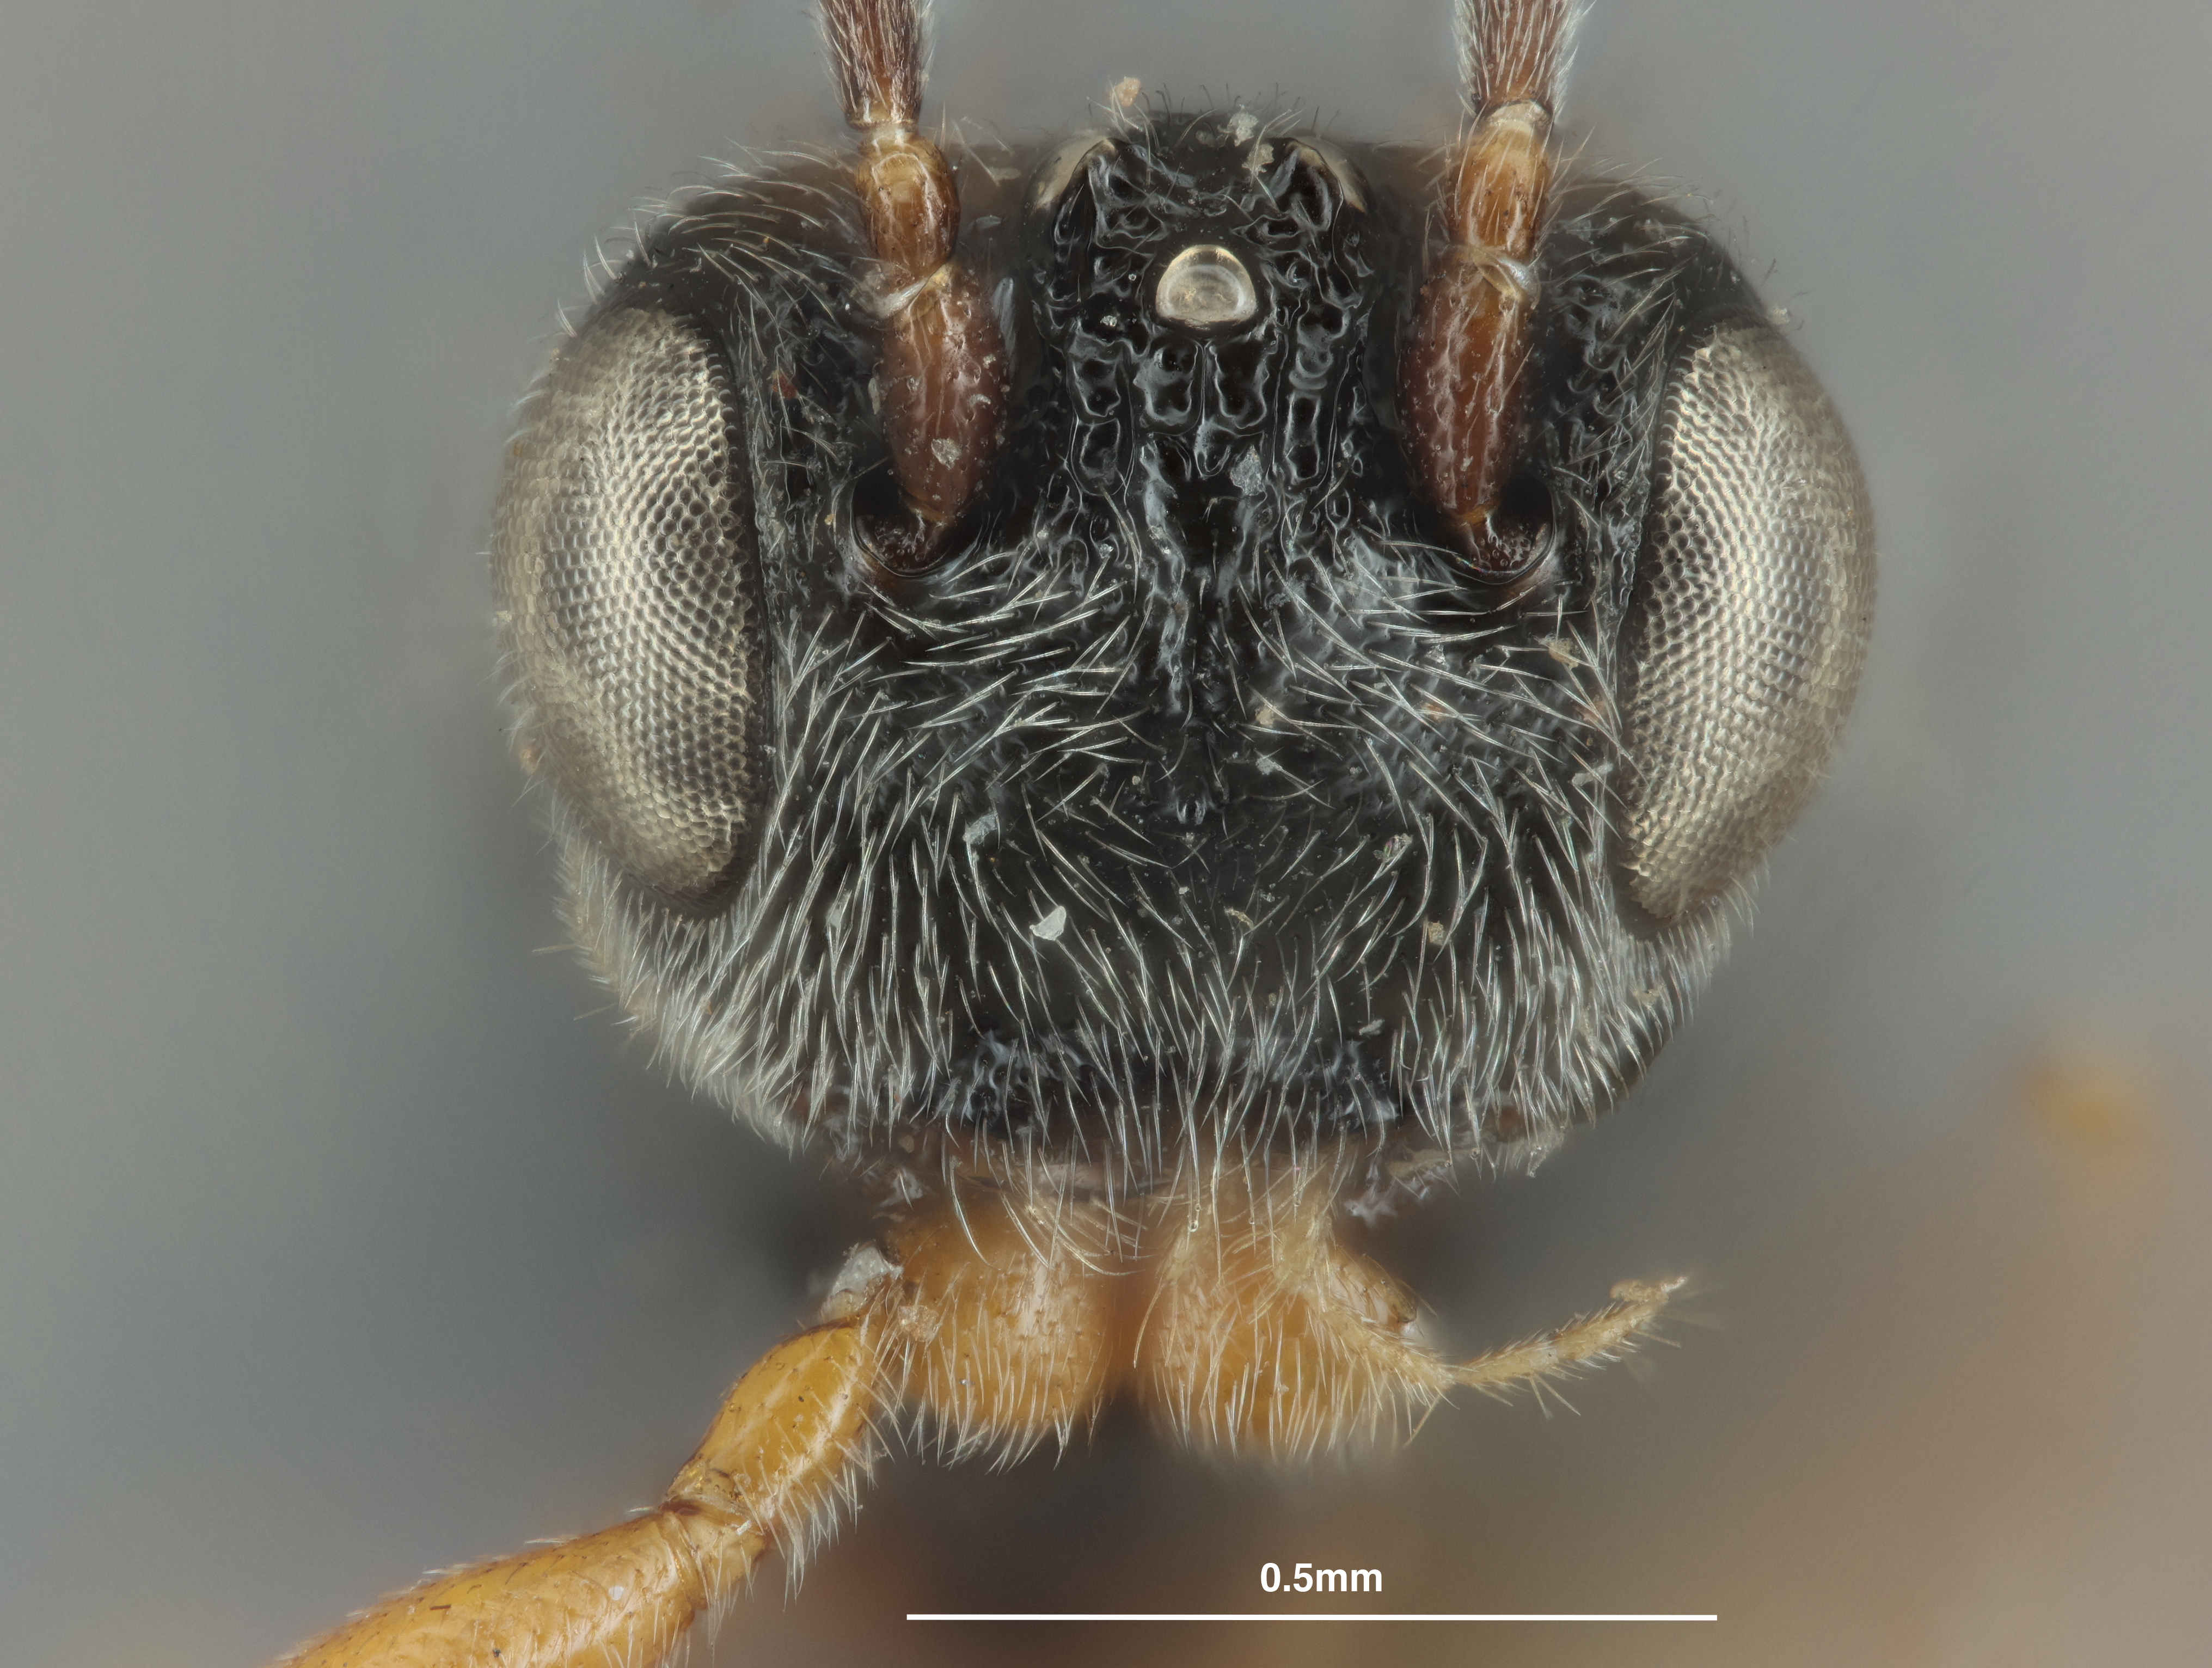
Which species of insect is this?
Urosigalphus neoschwarzi
